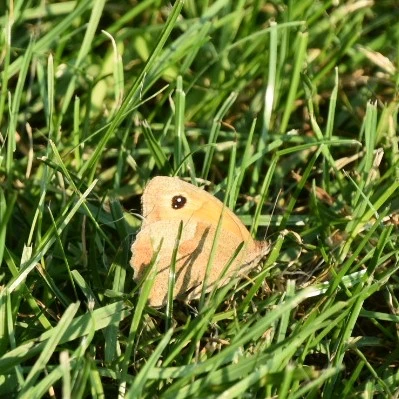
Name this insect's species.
Maniola jurtina
